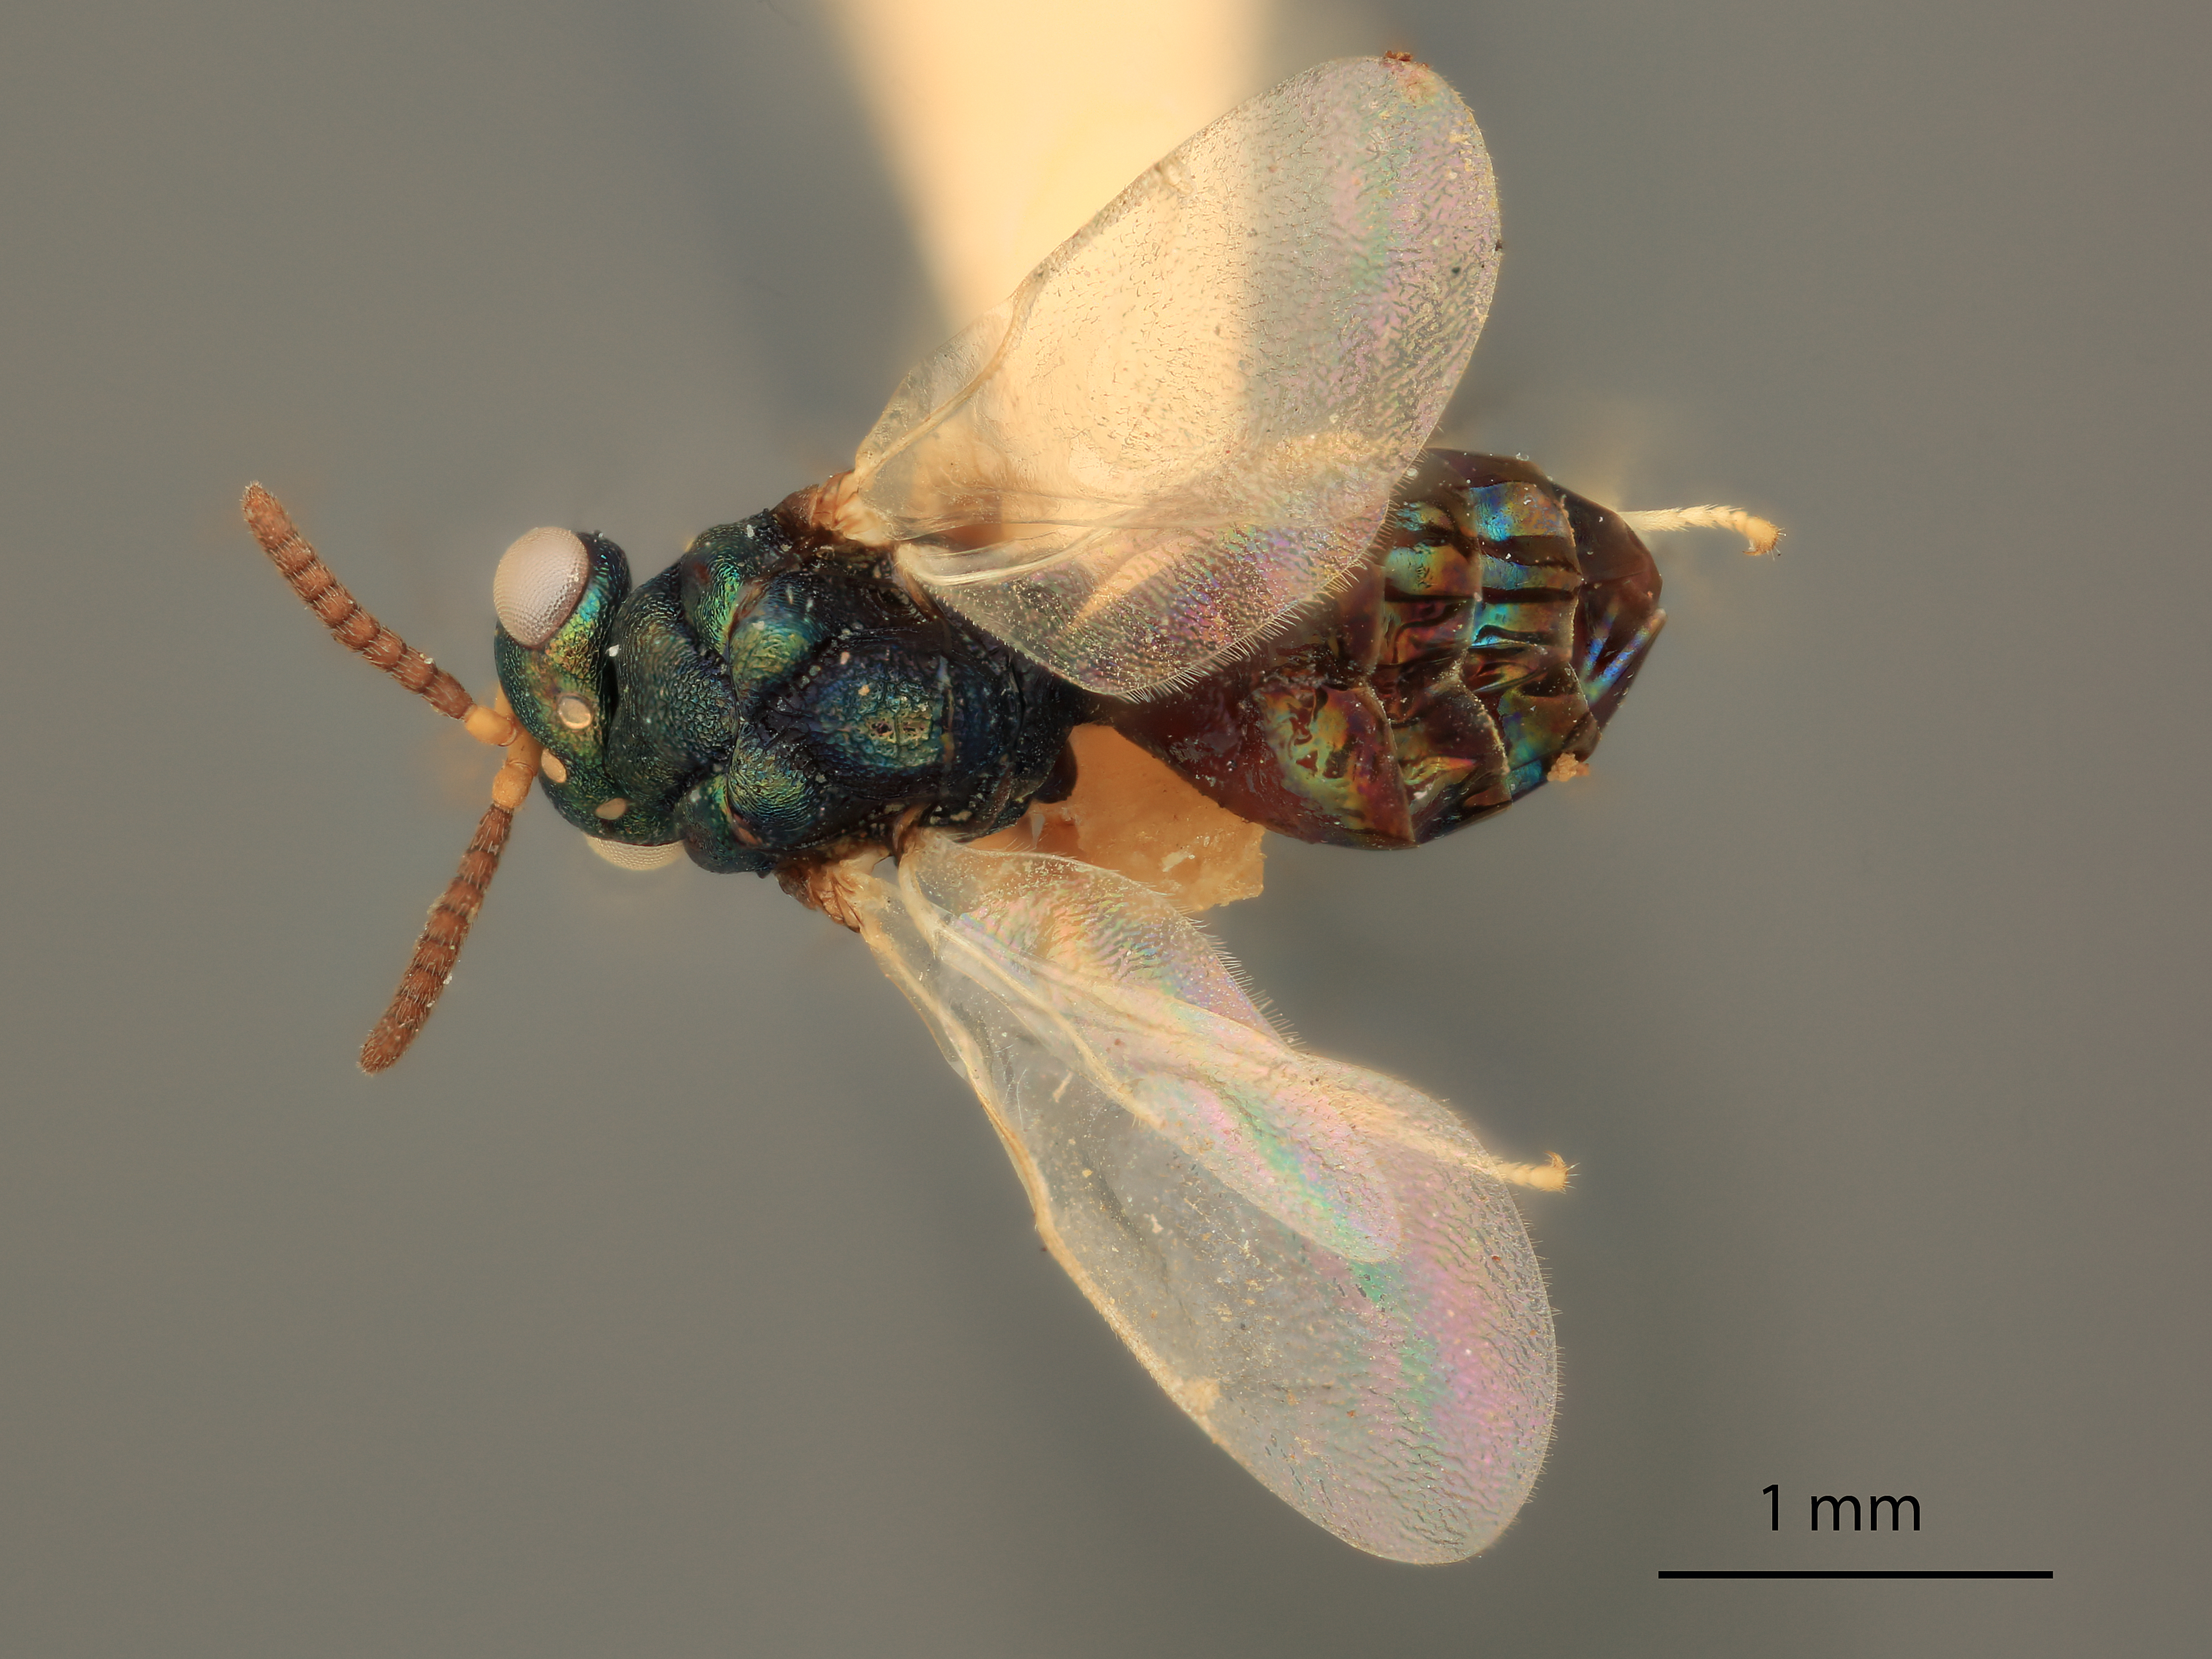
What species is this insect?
Orasema texana
